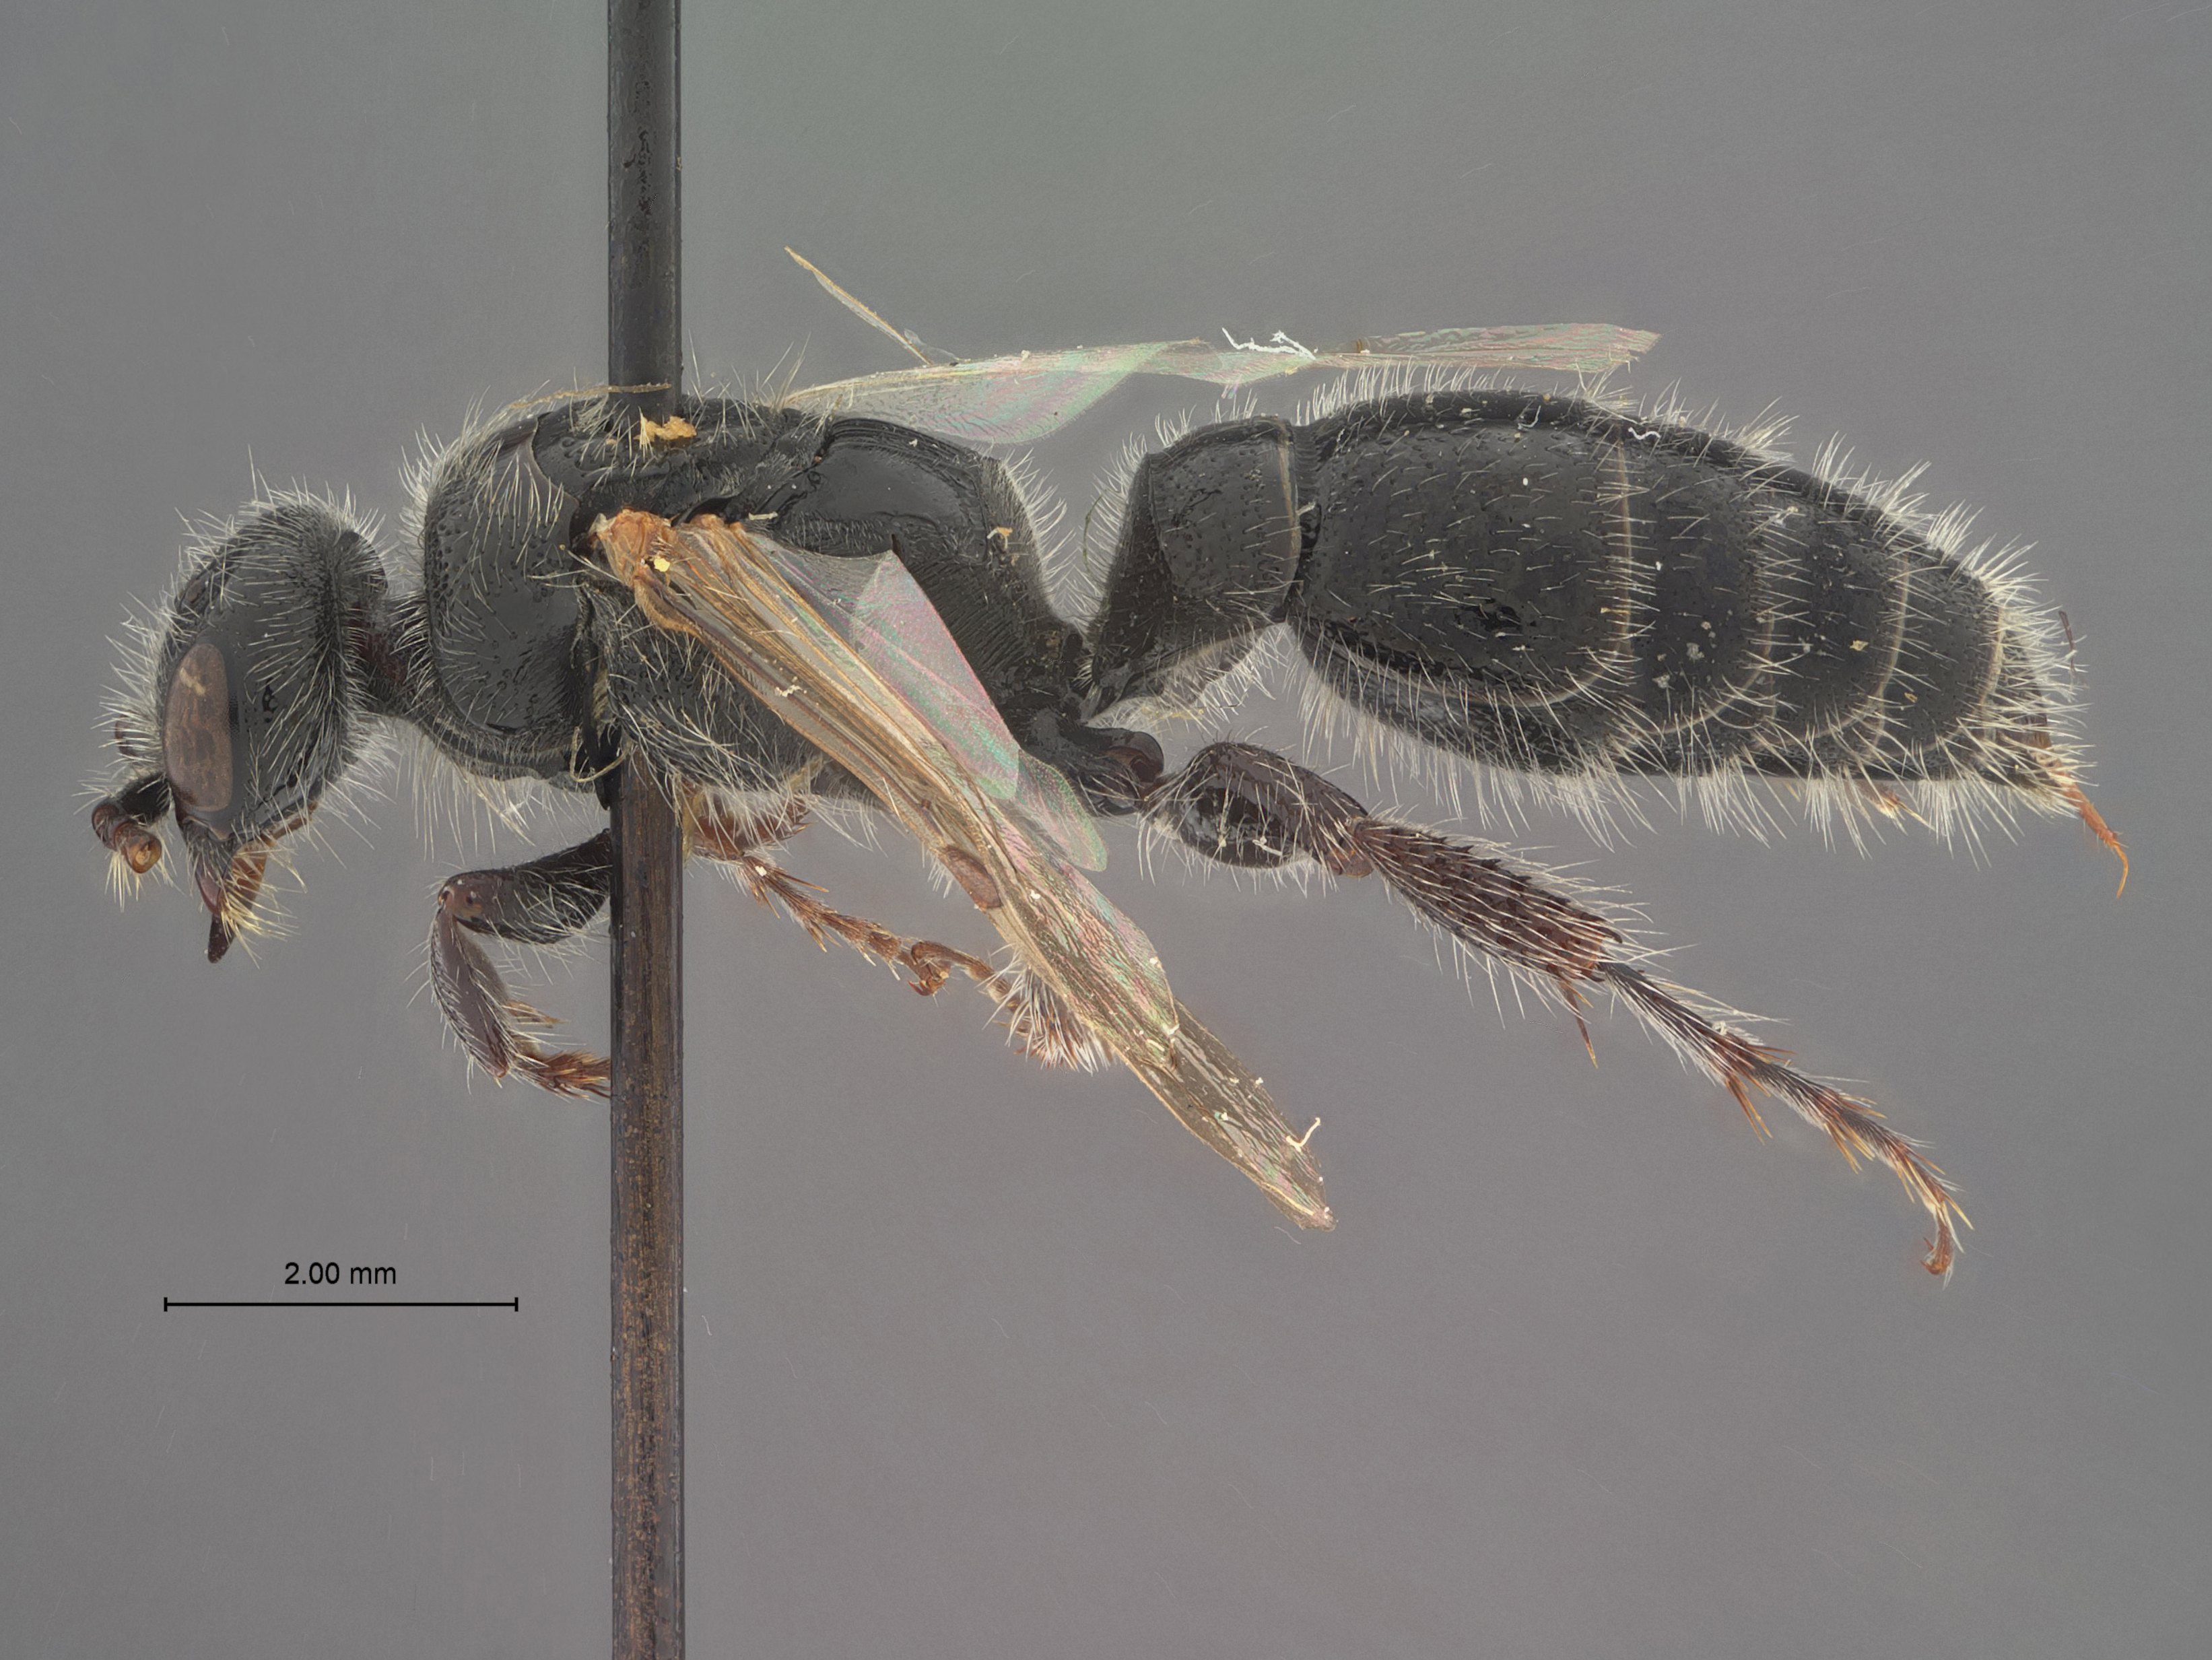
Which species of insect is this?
Tiphia uvaldeae
